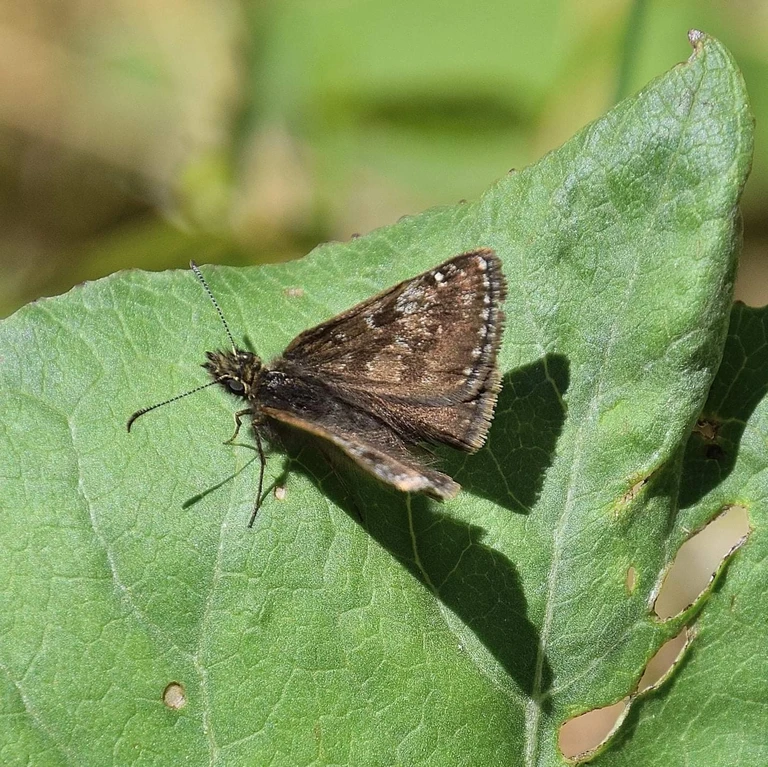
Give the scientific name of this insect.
Erynnis tages
